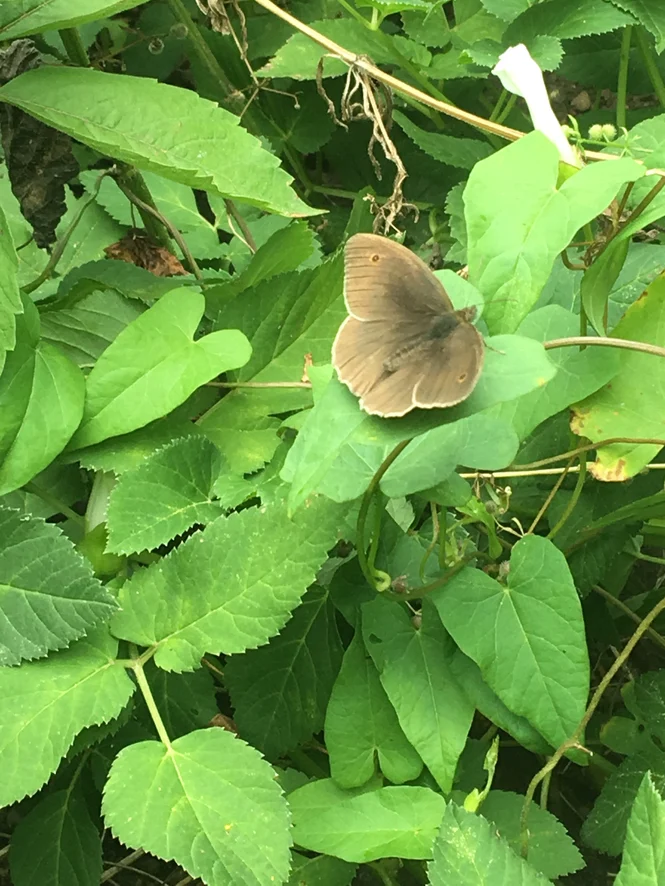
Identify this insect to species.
Maniola jurtina
